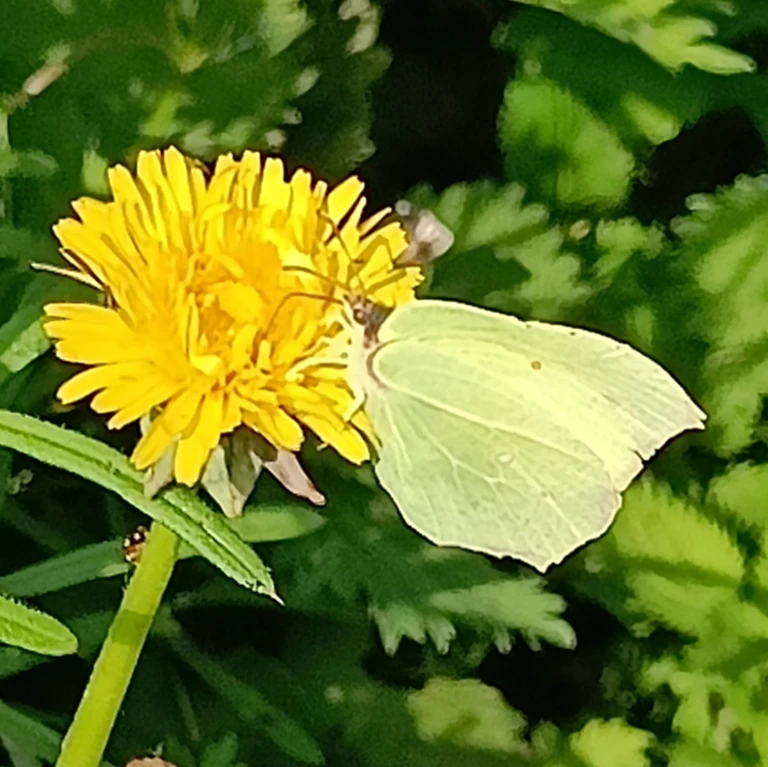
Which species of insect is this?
Gonepteryx rhamni
